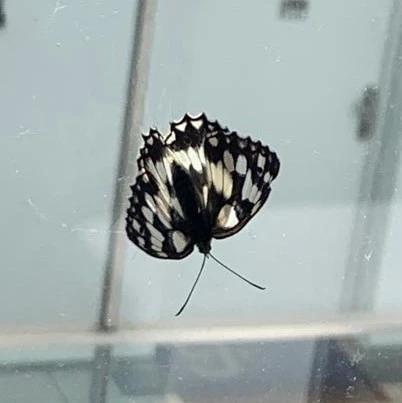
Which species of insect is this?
Melanargia galathea
